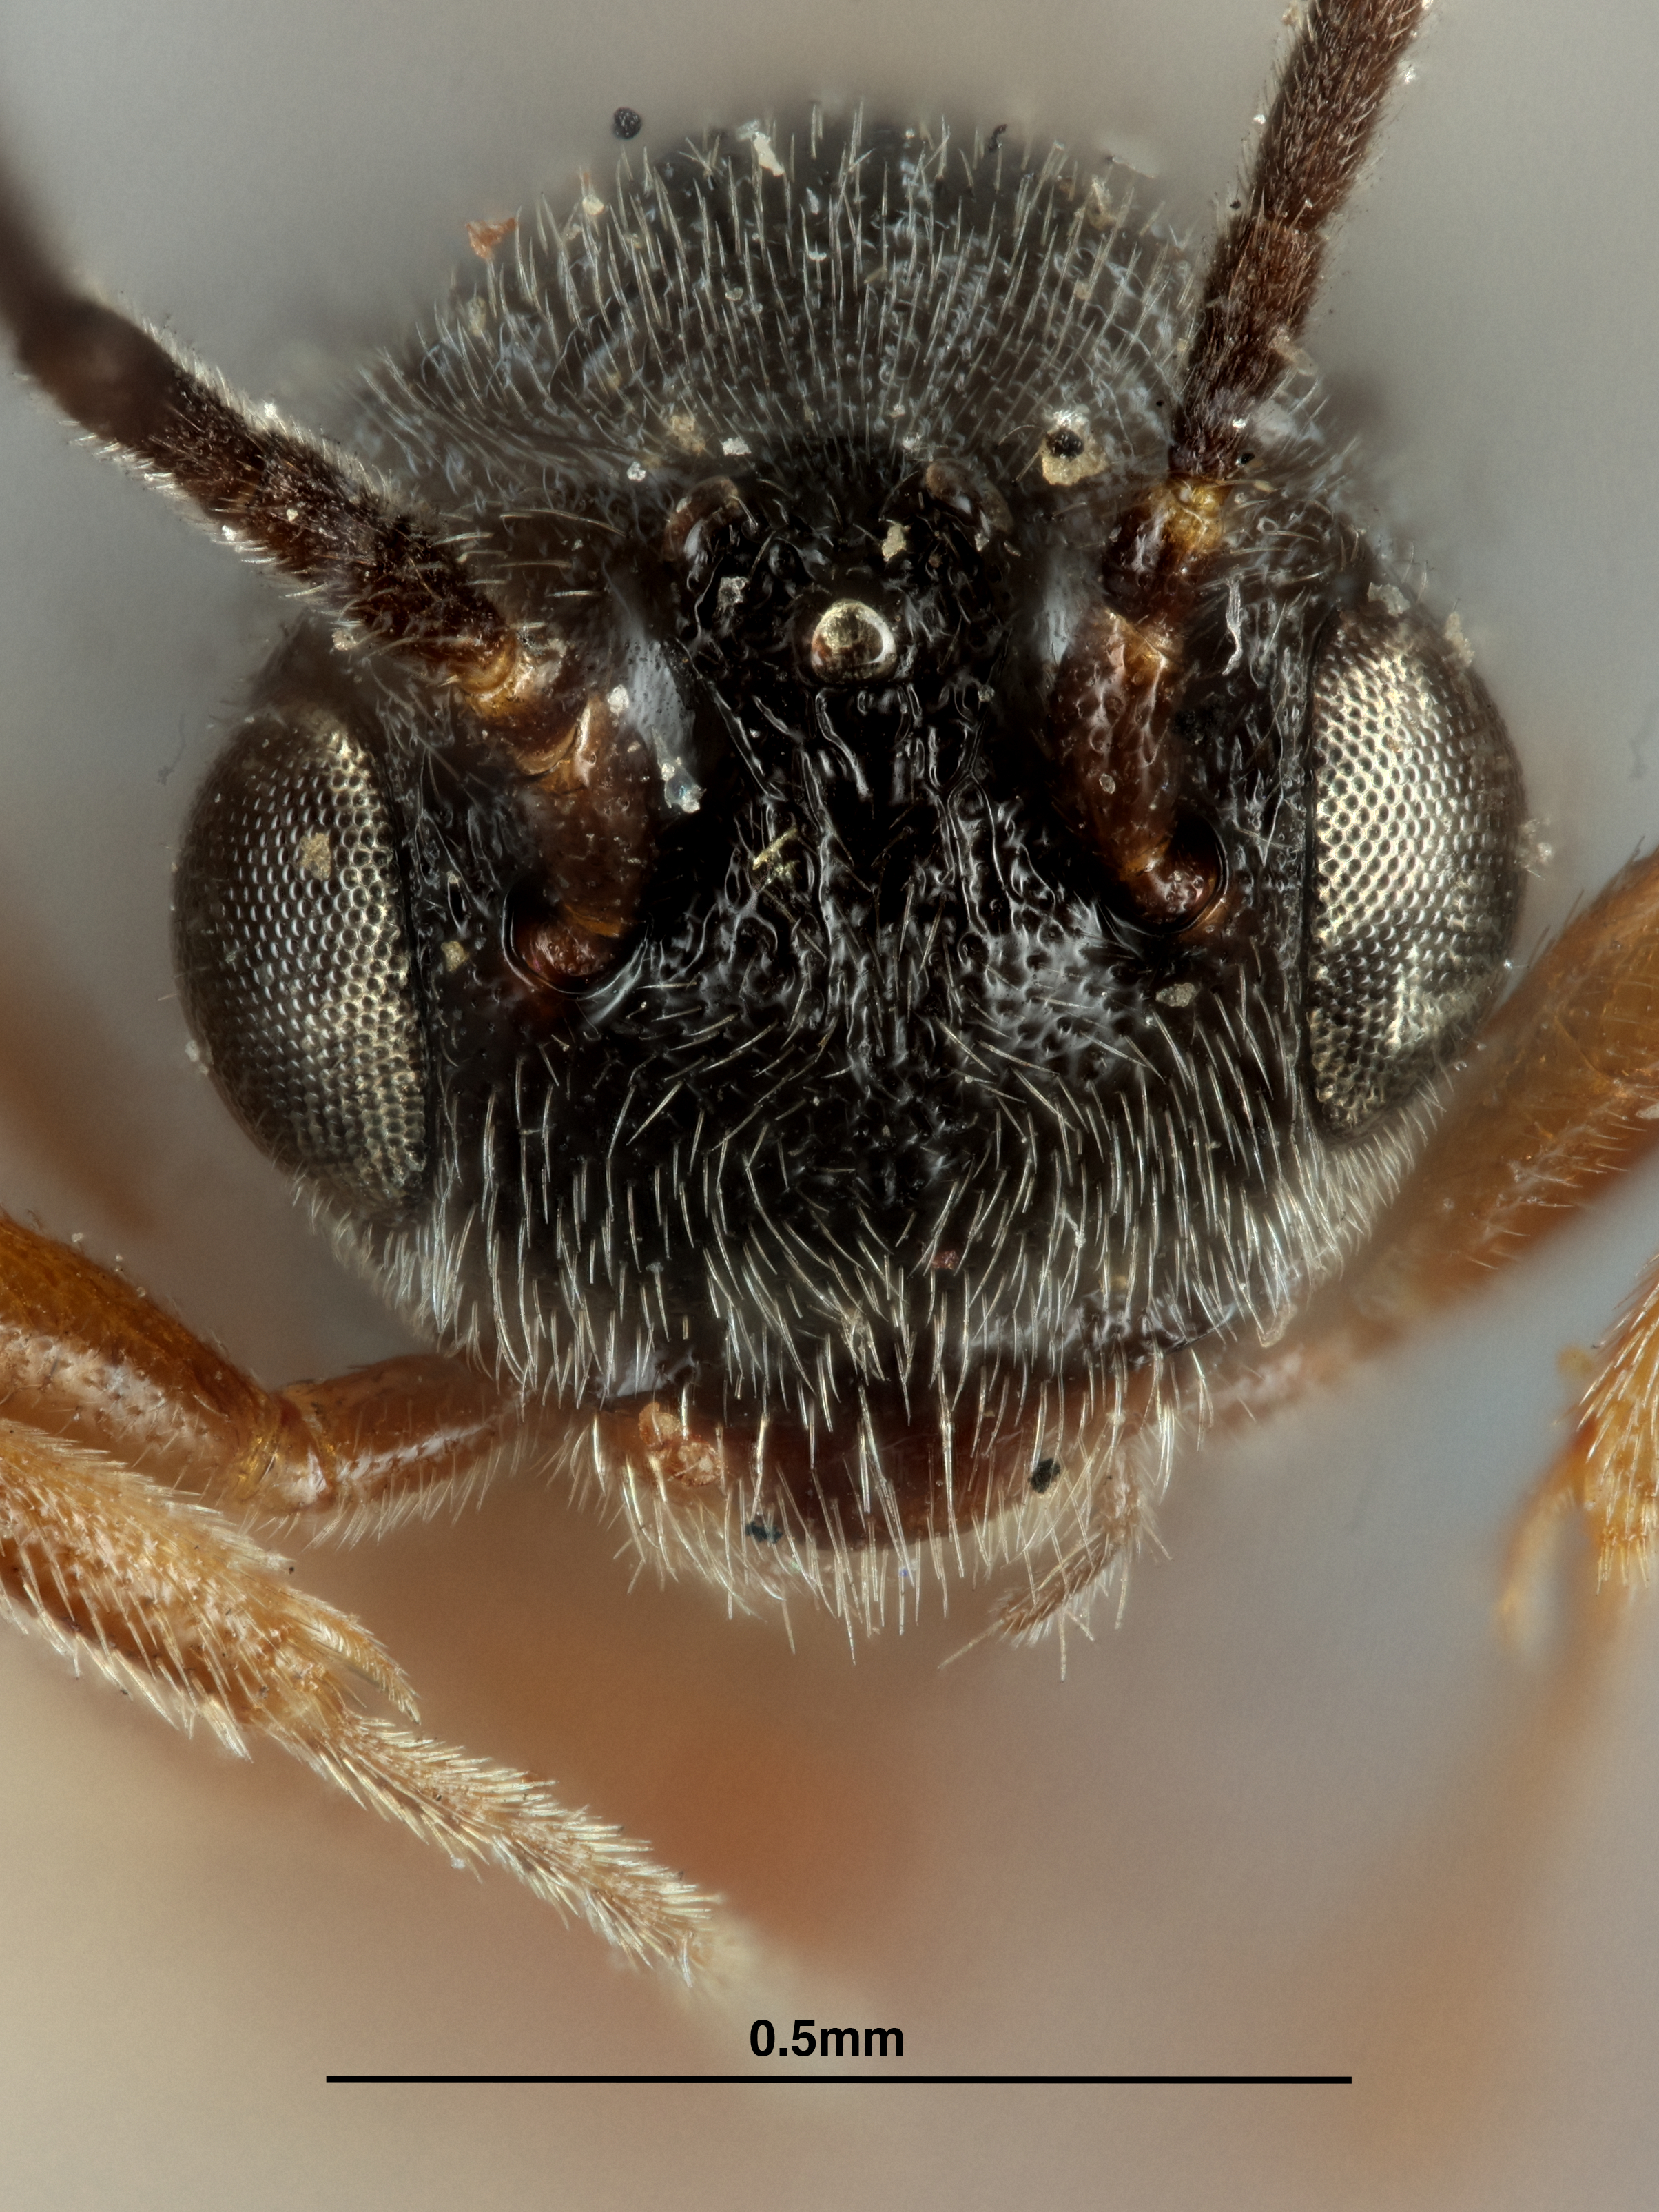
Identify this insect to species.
Urosigalphus femoratus
